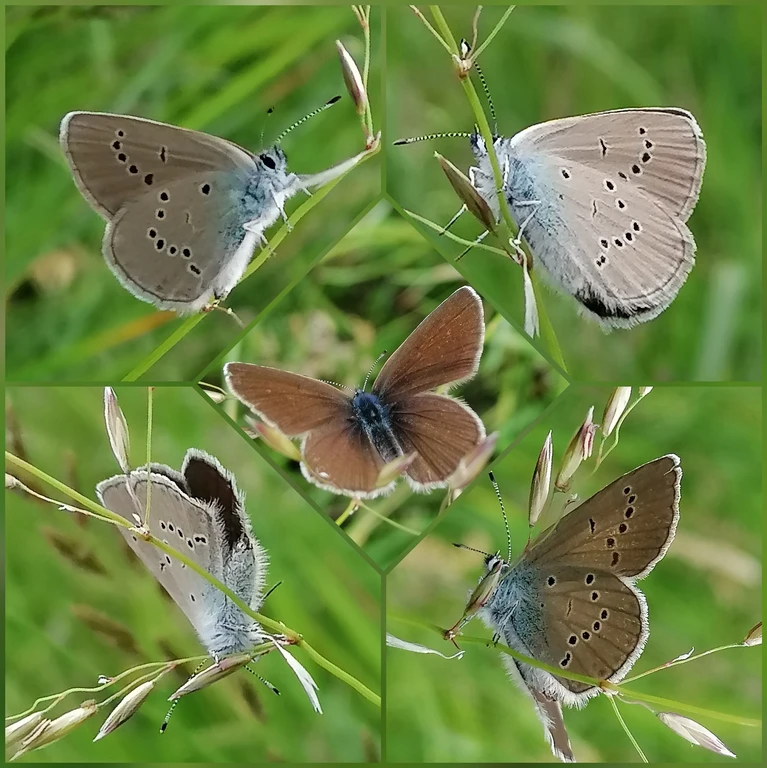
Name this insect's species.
Cyaniris semiargus
